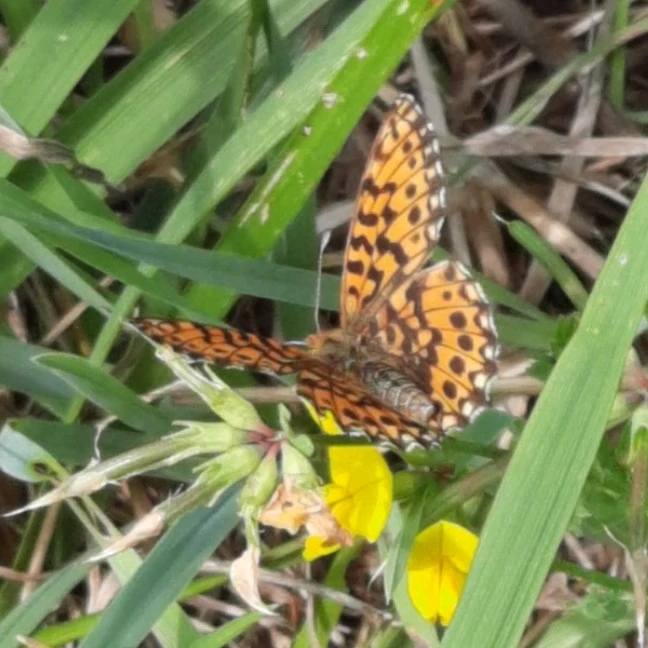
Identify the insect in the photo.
Boloria dia
